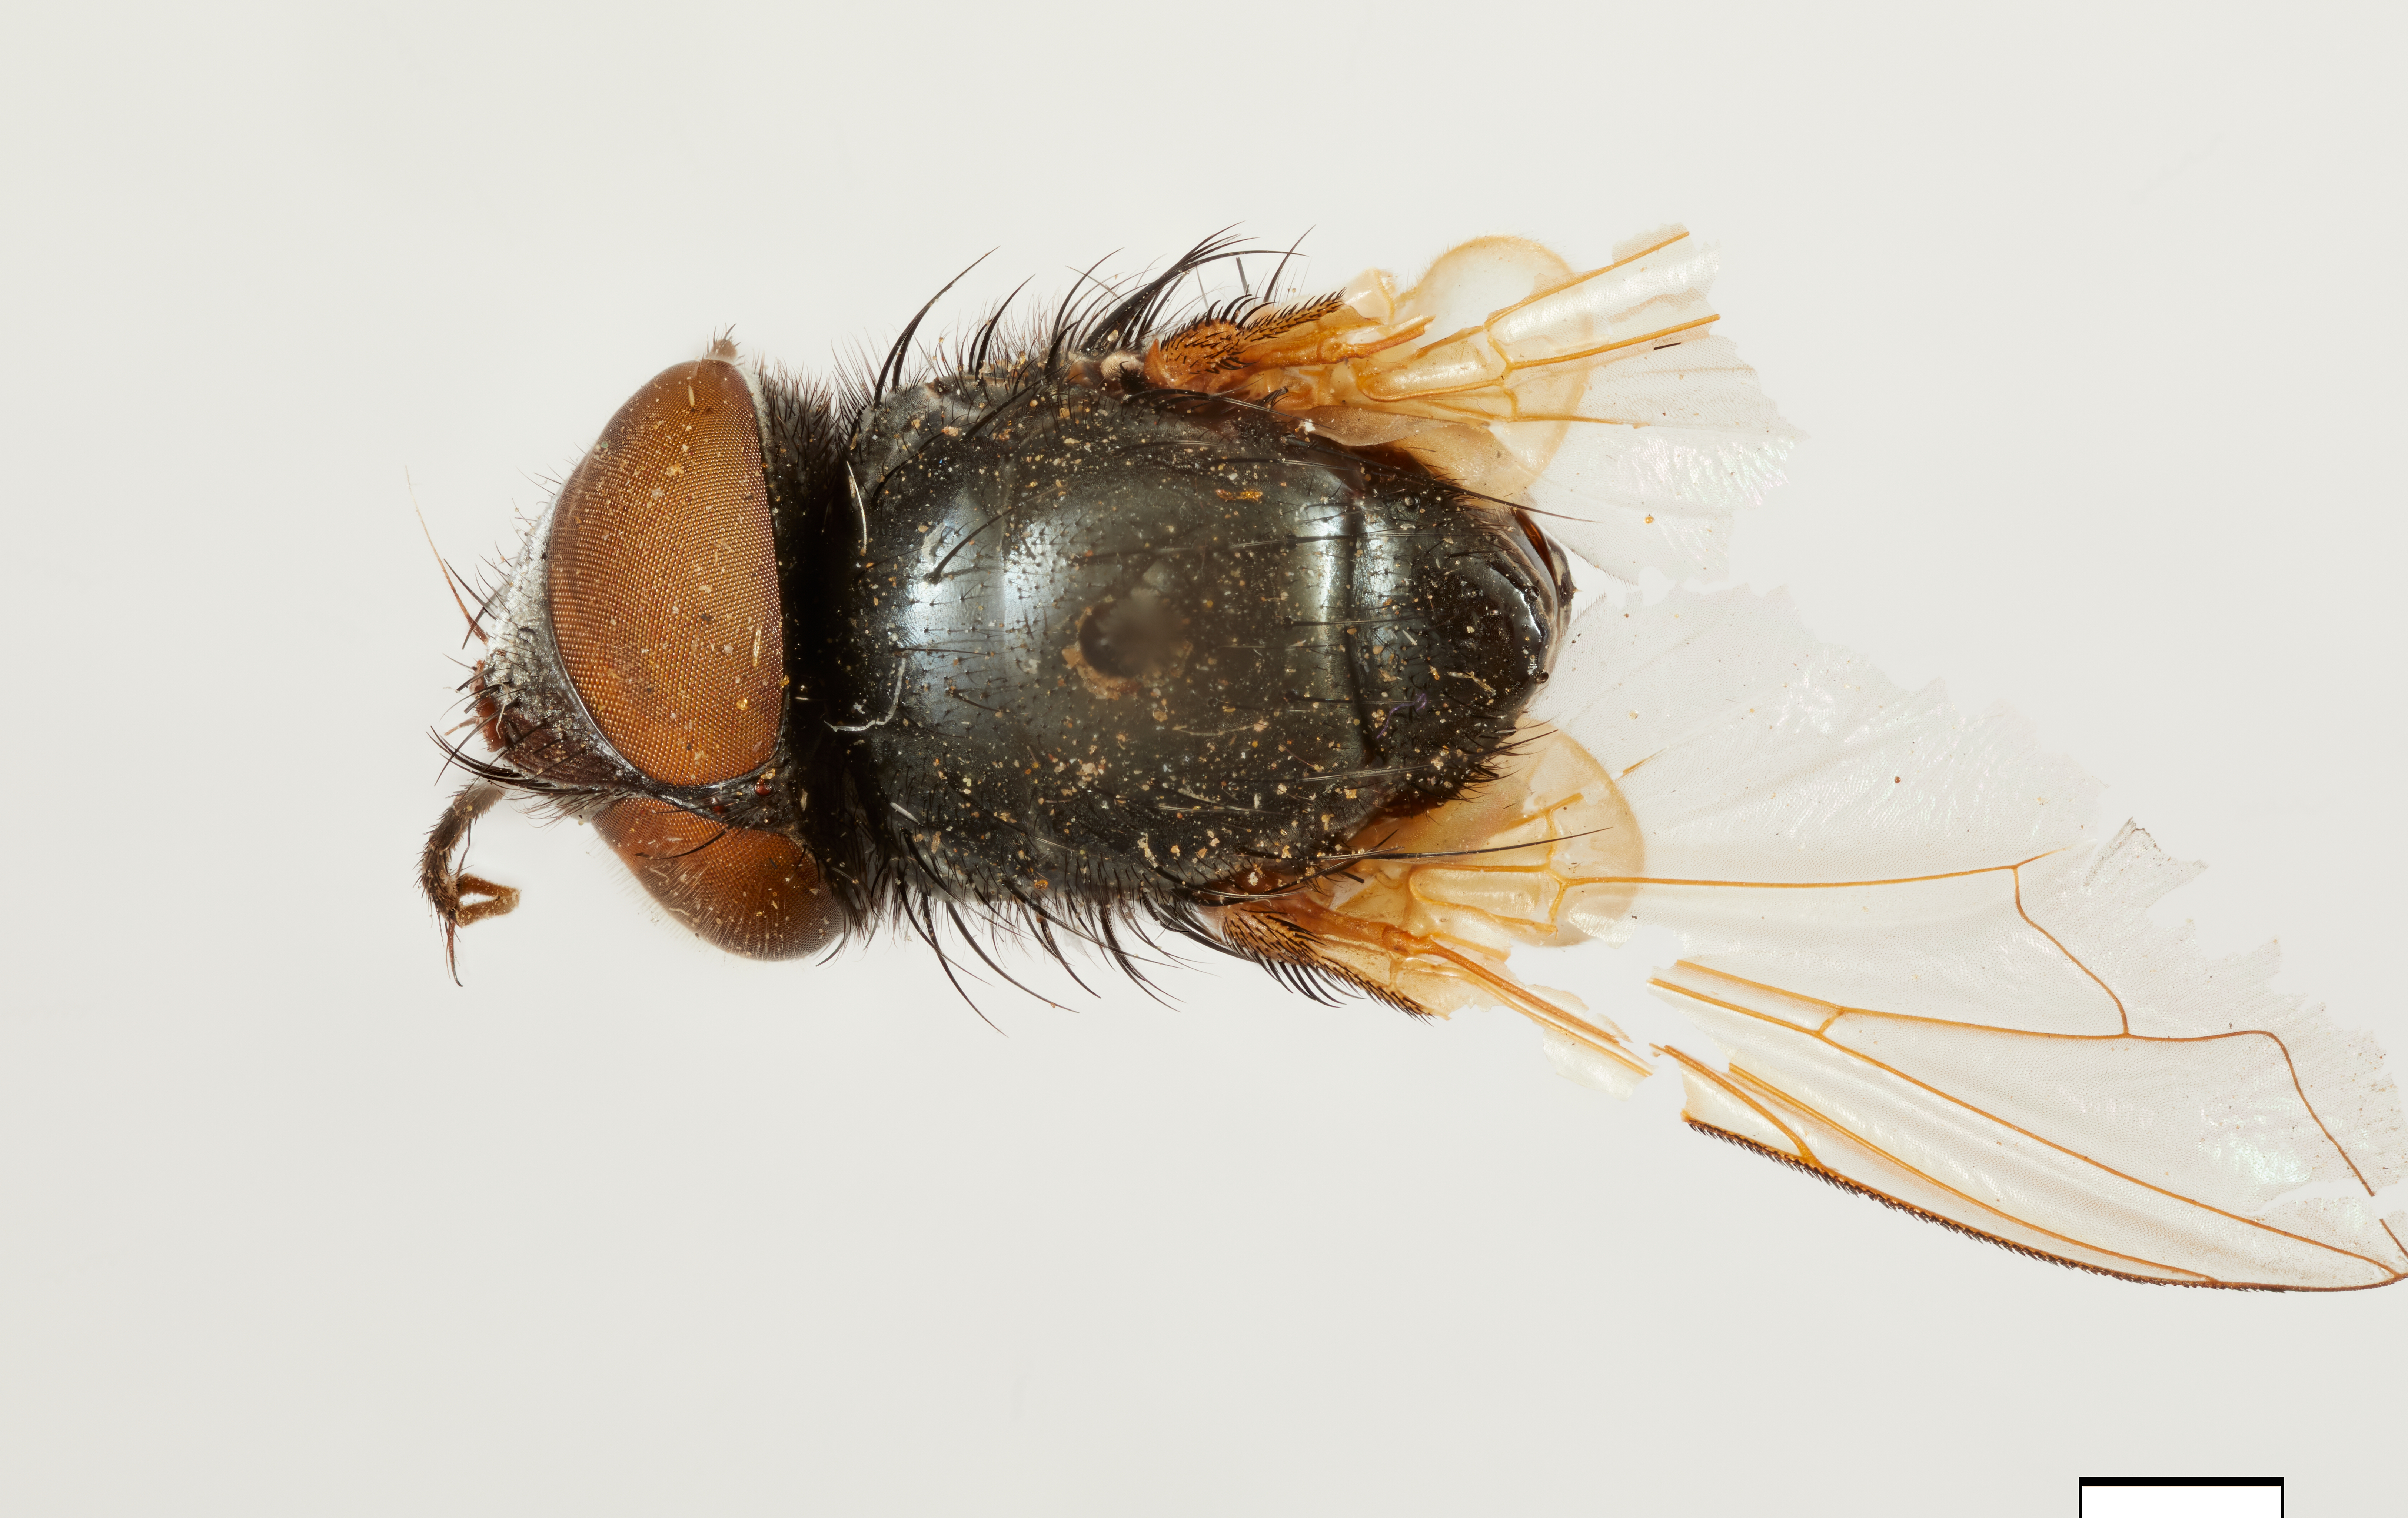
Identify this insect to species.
Ennyomma clistoides
